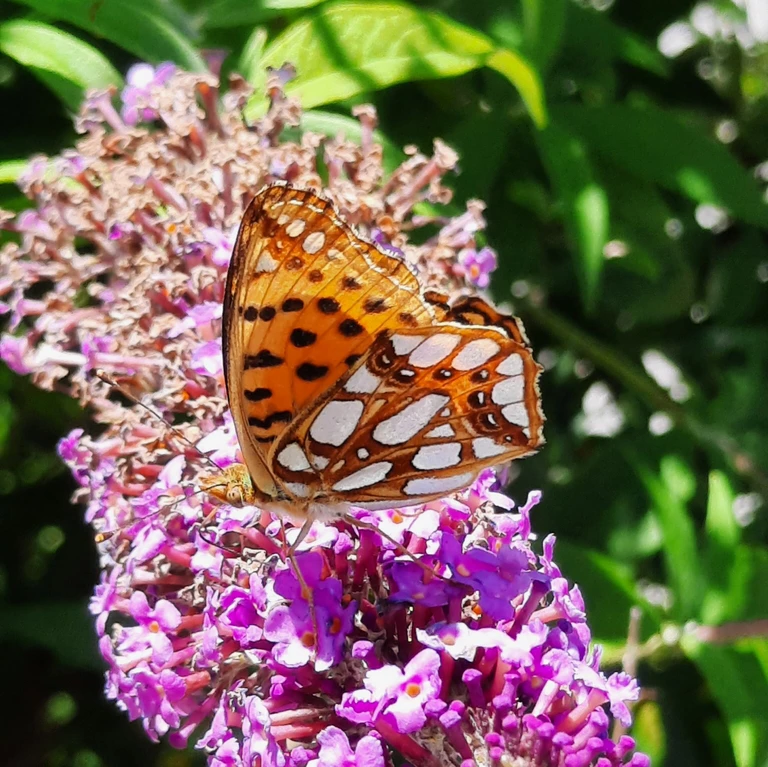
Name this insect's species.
Issoria lathonia
